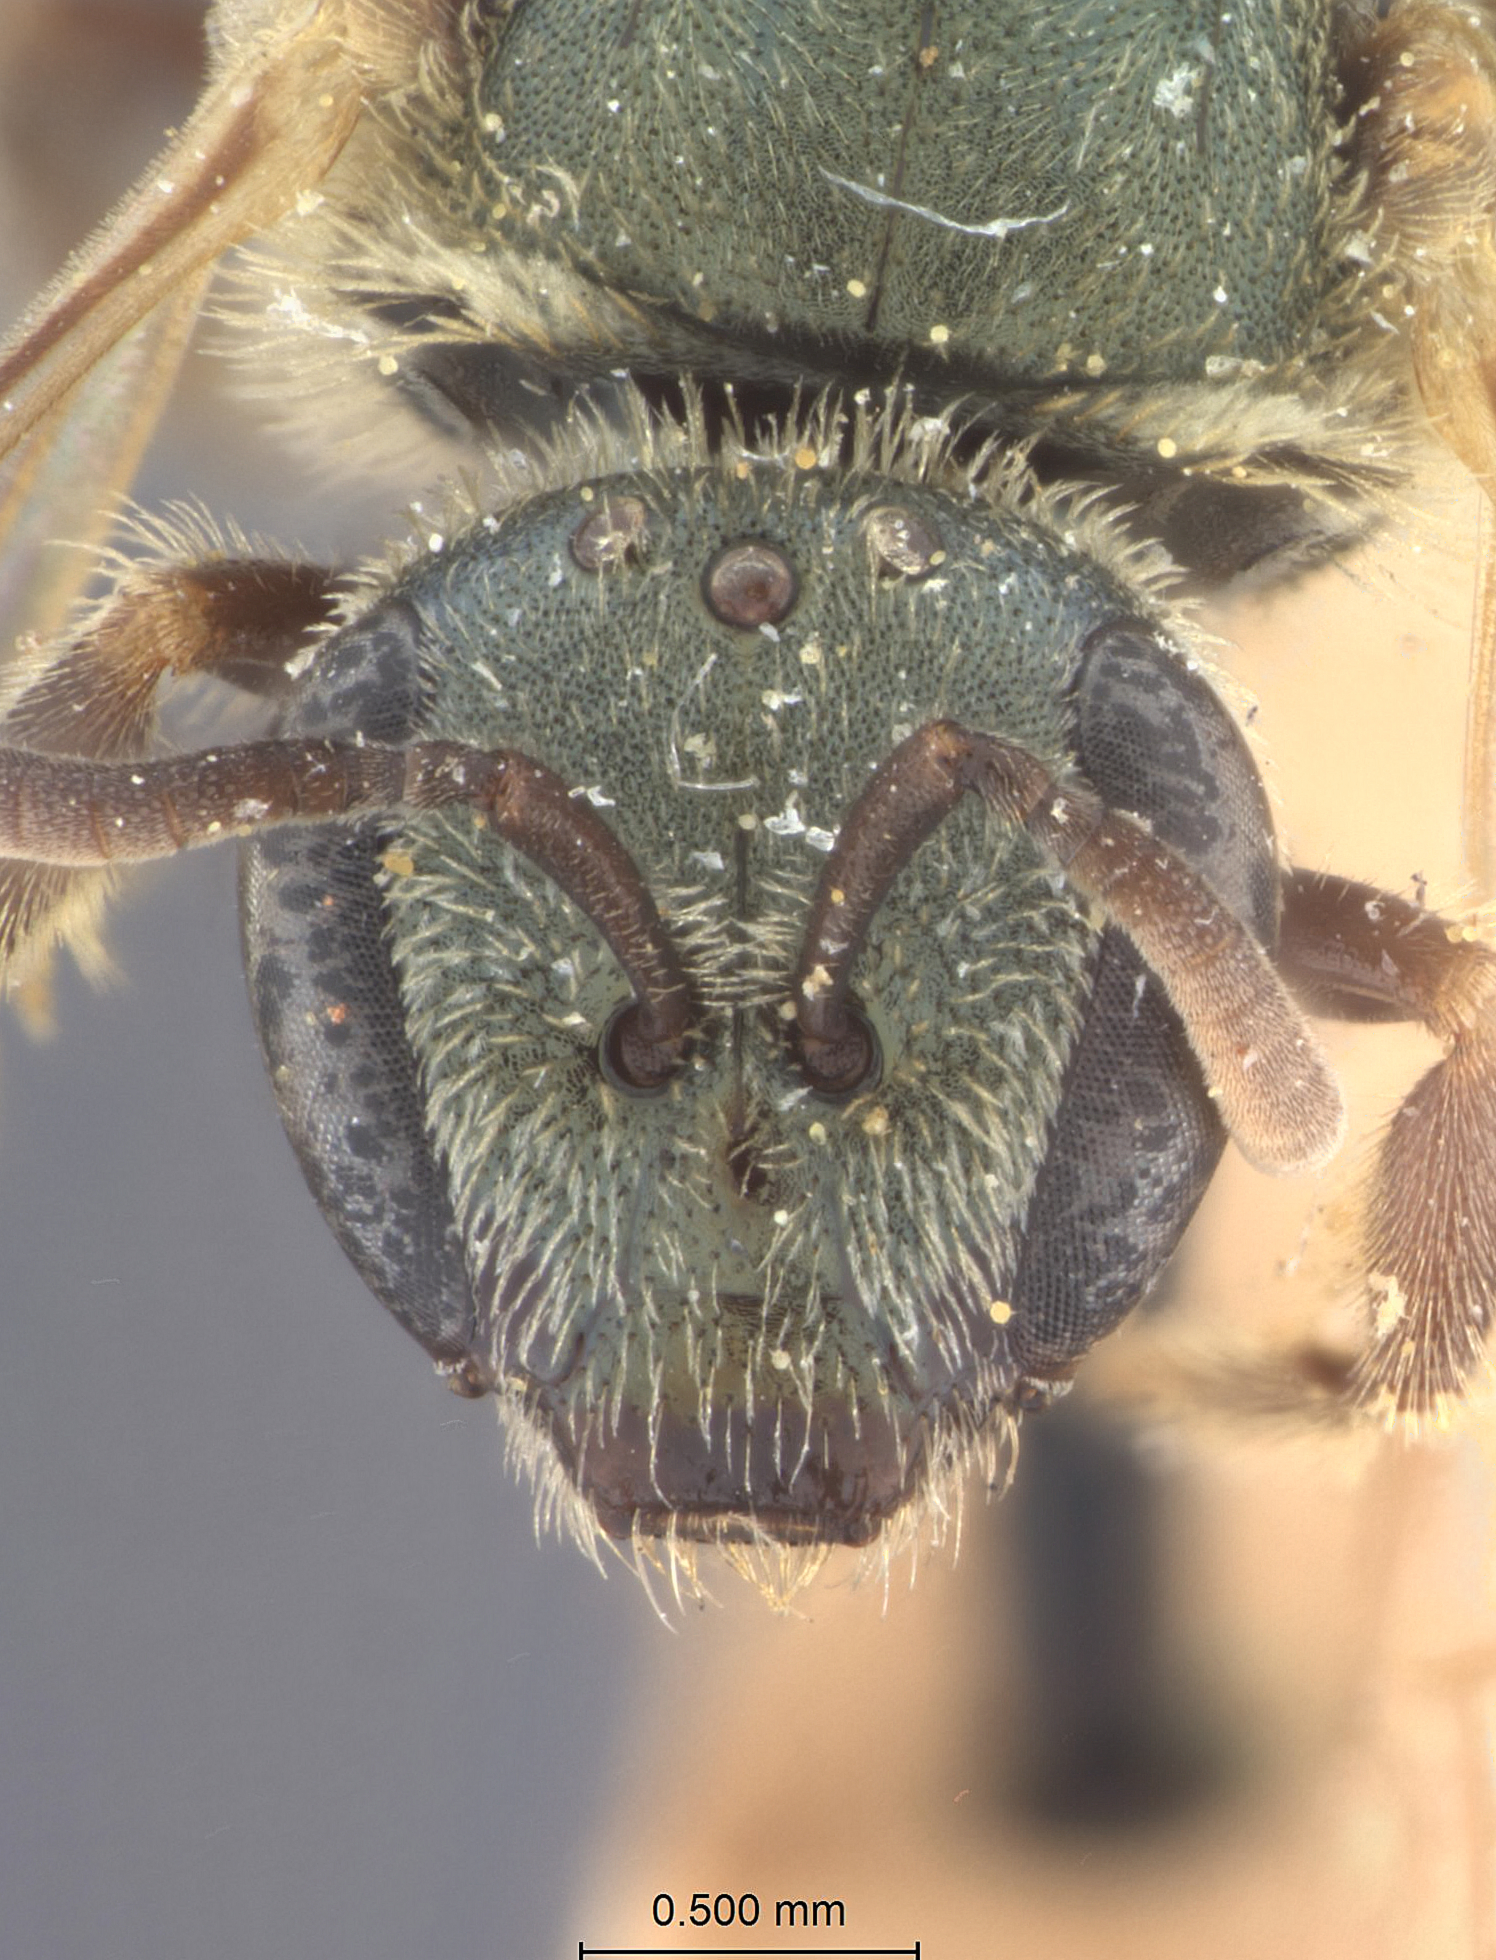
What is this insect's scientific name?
Halictus pilosus (also Dialictus pilosus)
